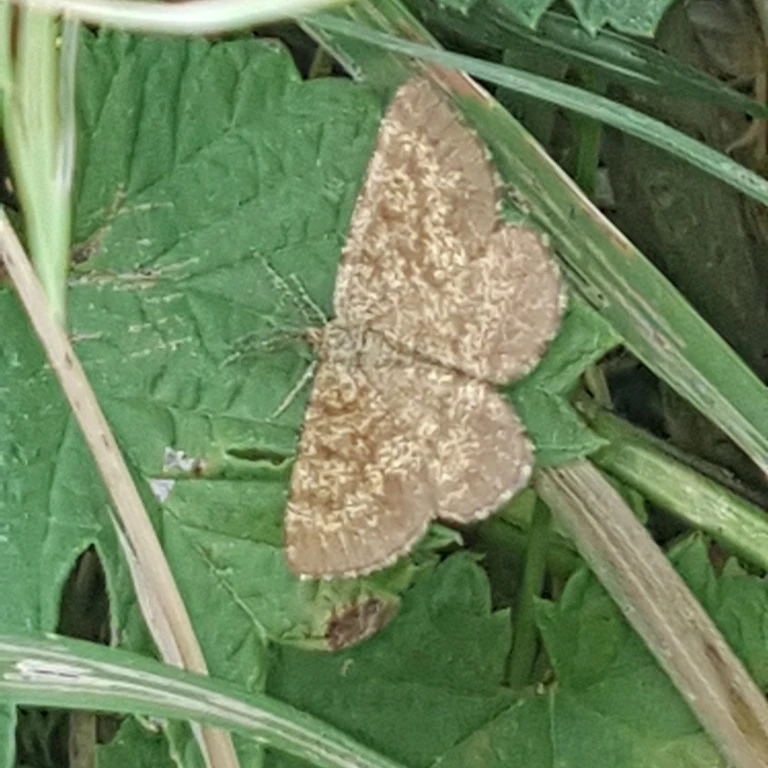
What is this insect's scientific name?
Ematurga atomaria
